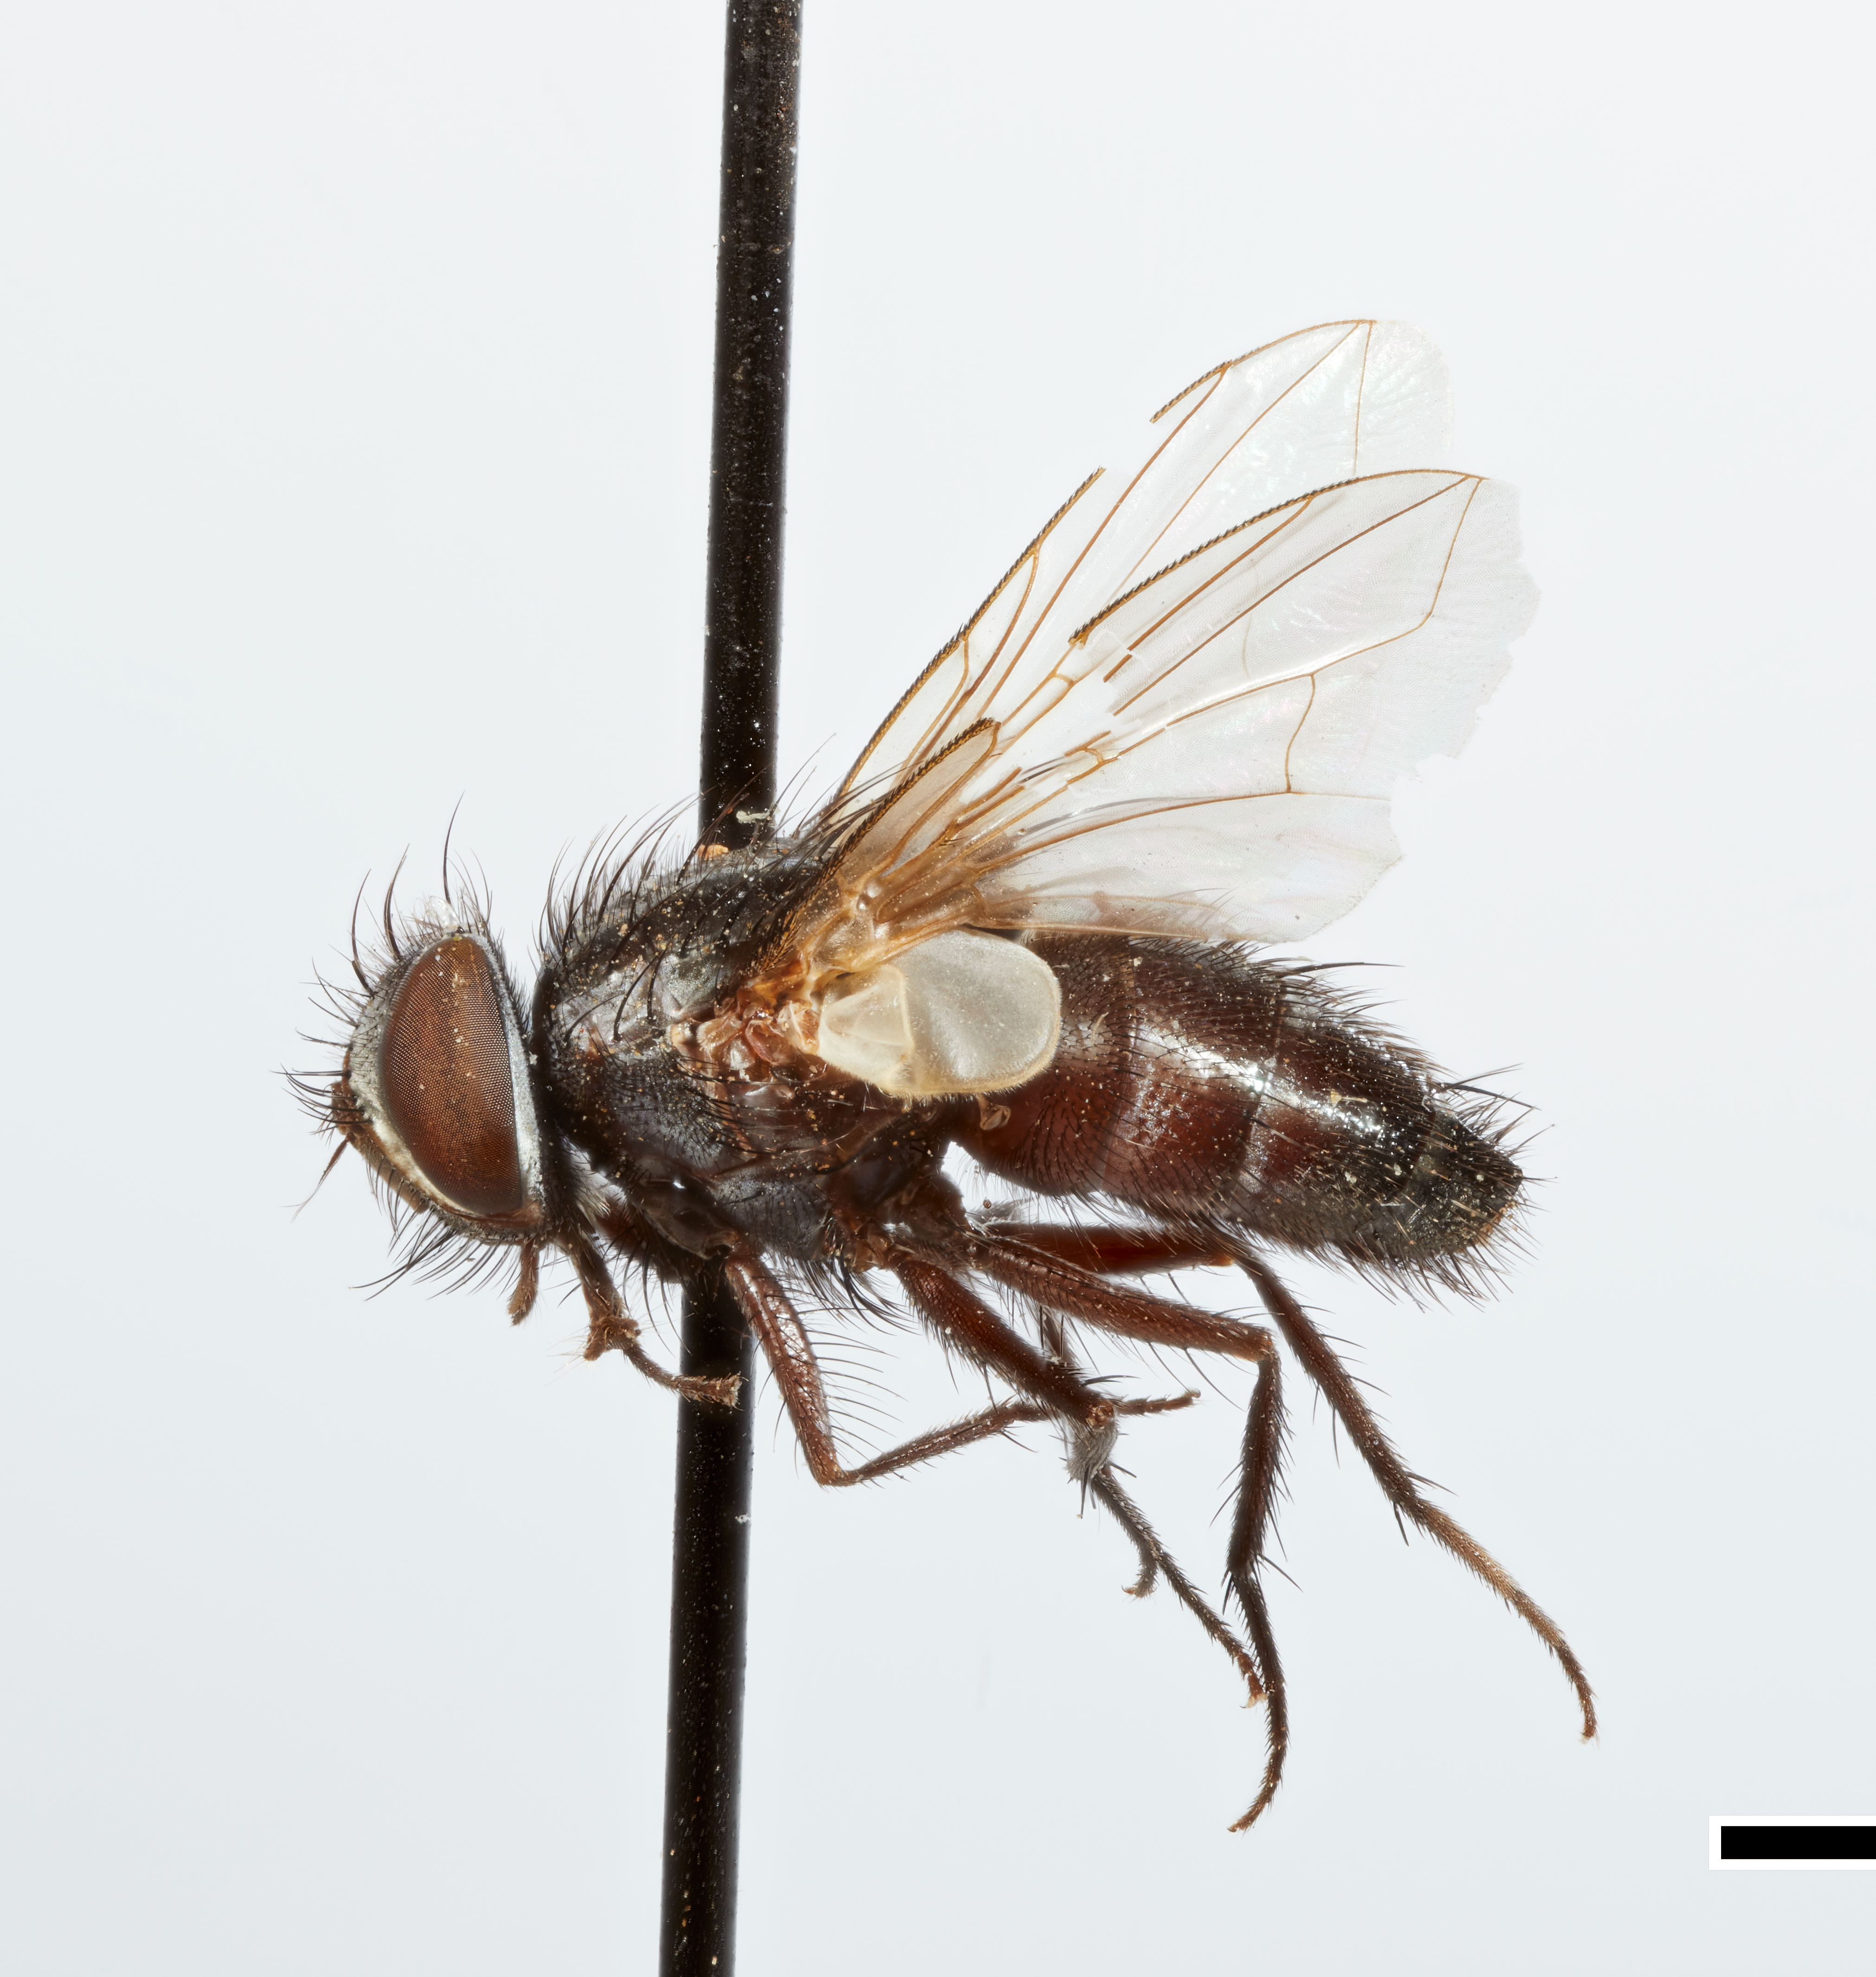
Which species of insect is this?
Aplomyodoria arida
